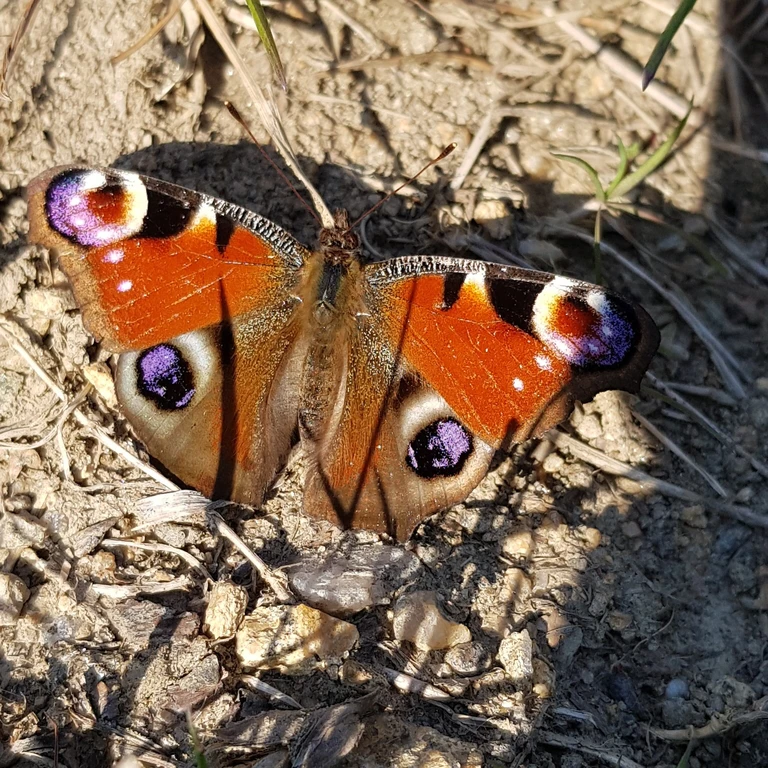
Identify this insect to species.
Aglais io
